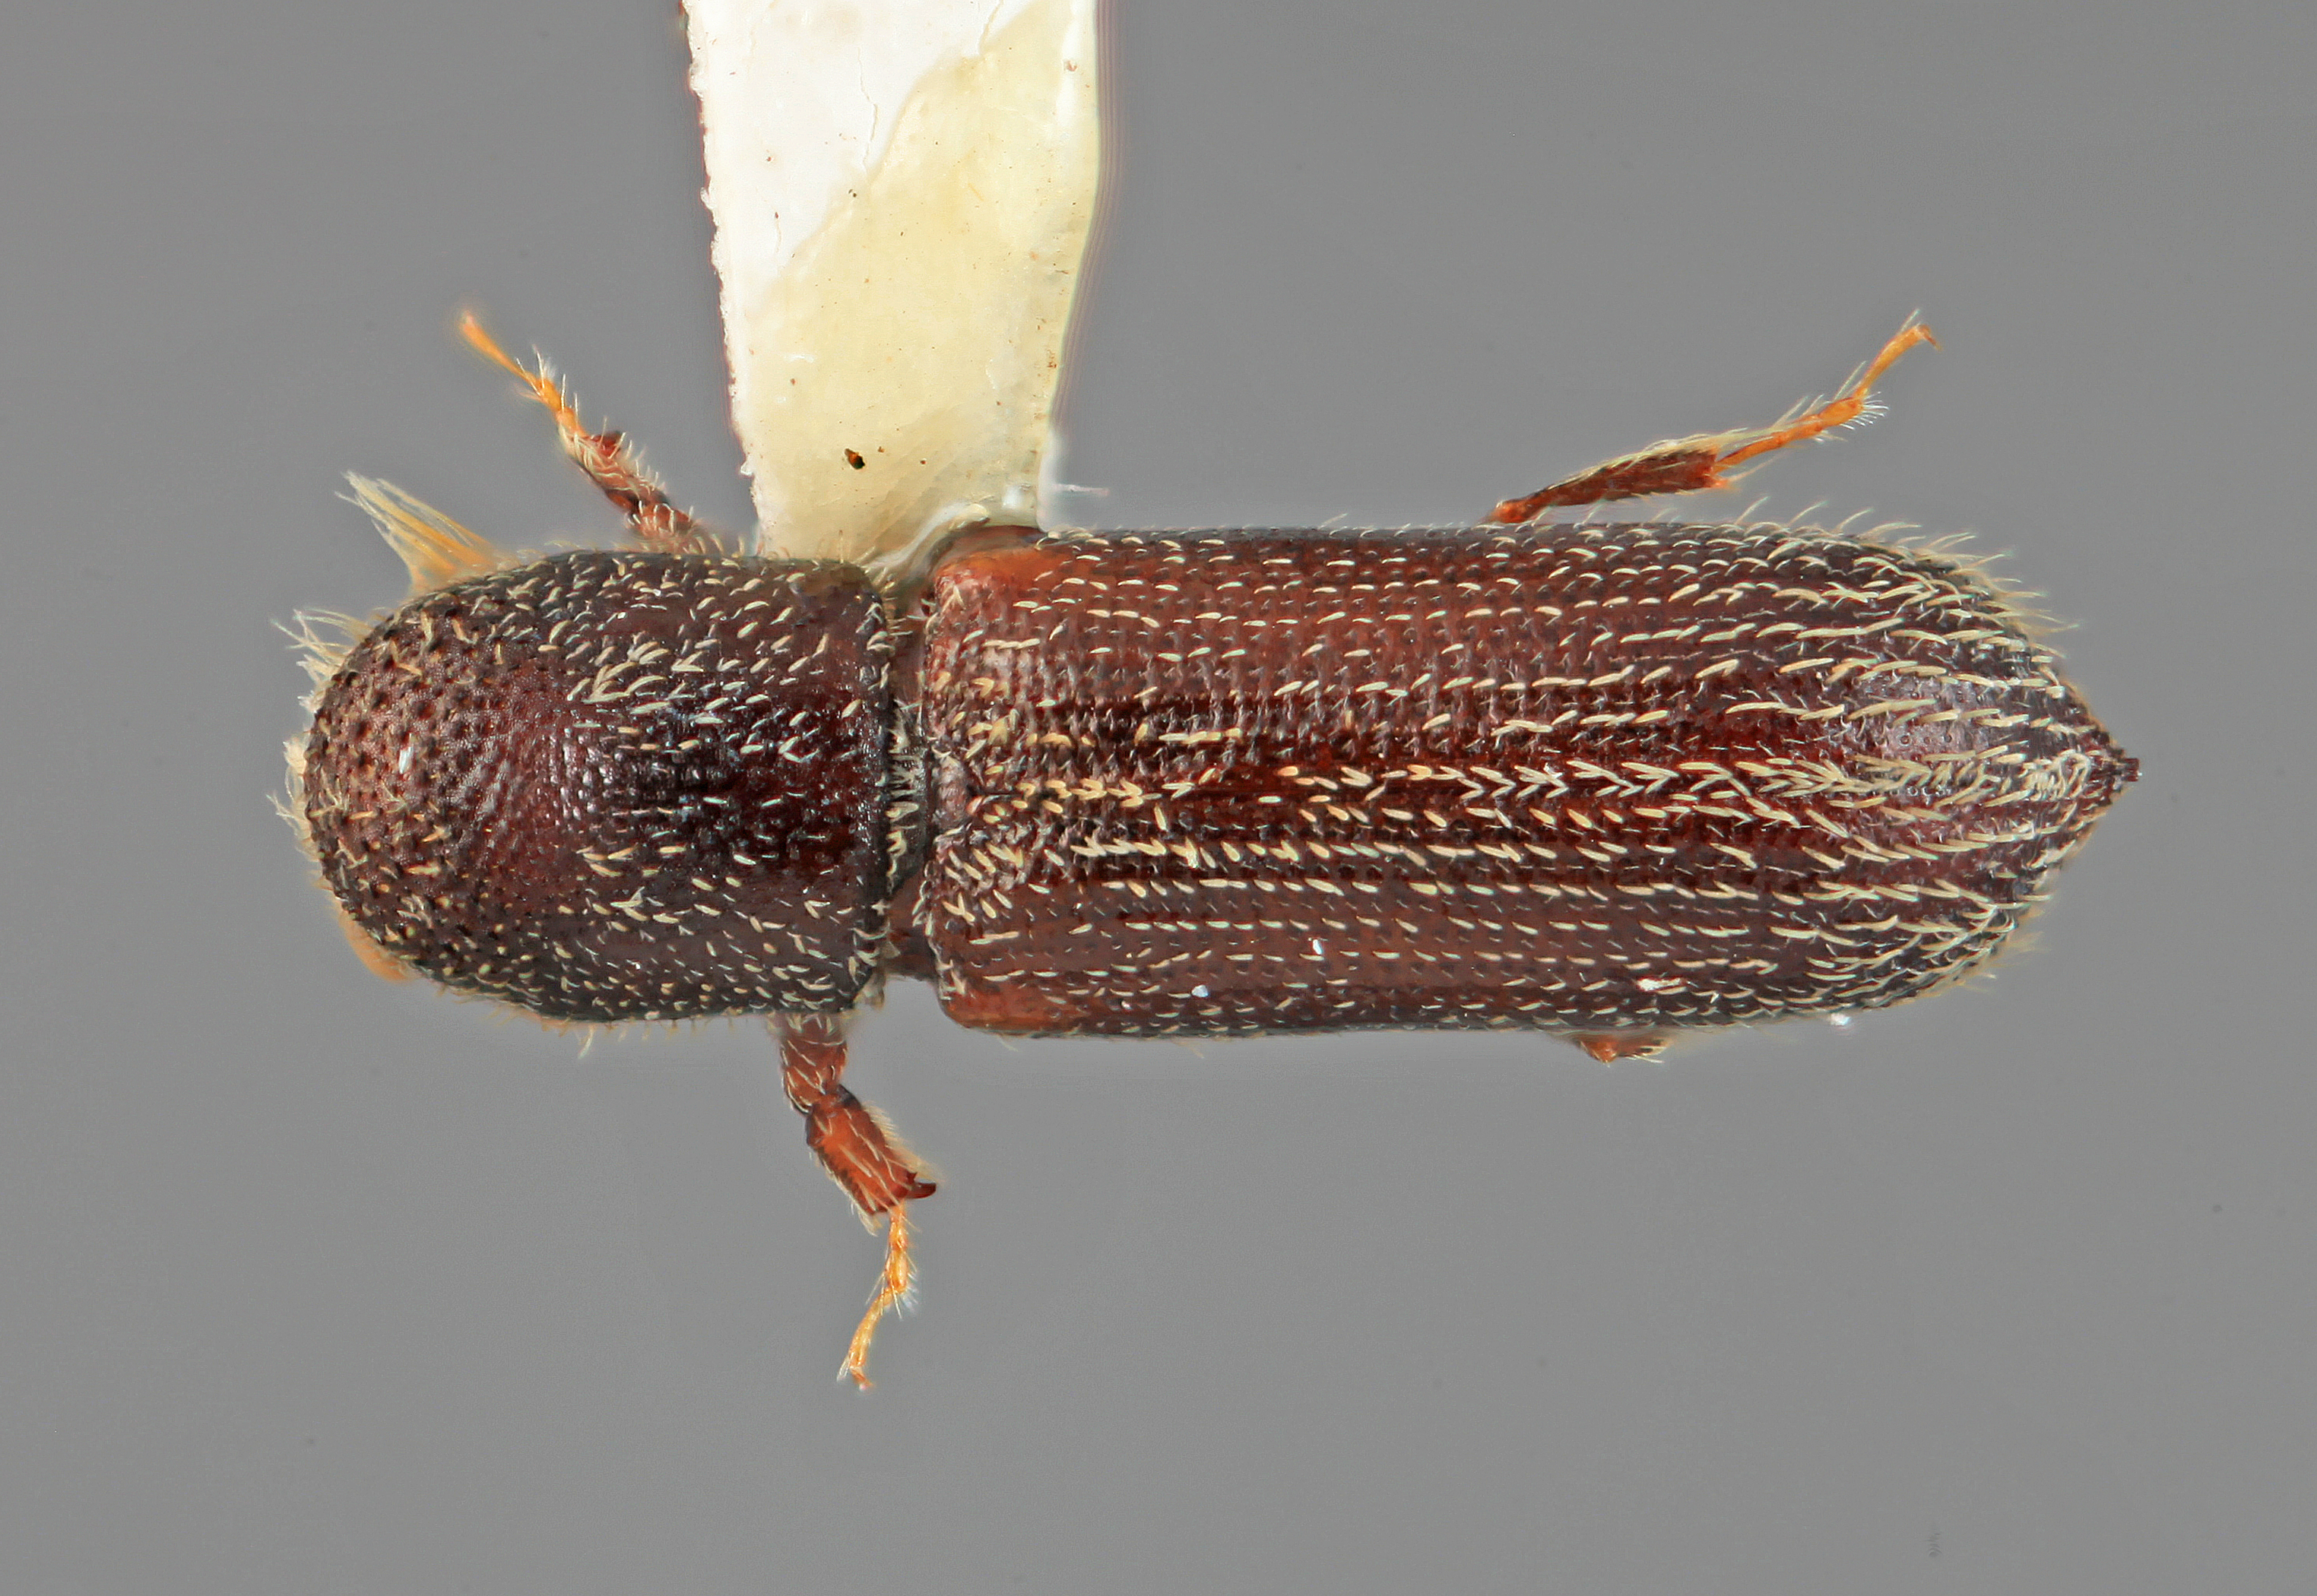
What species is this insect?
Micracis tribulatus
